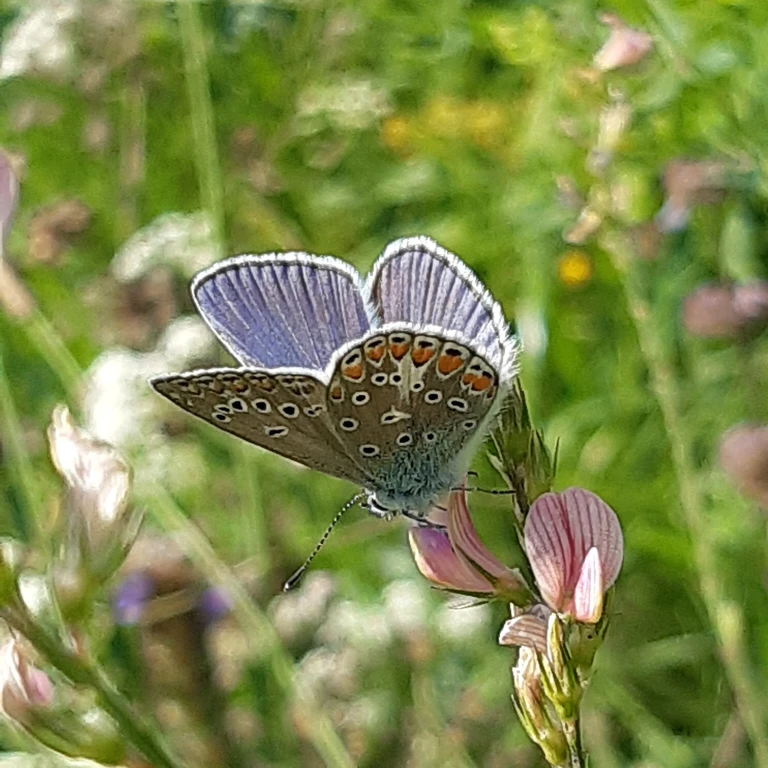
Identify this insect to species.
Polyommatus thersites
